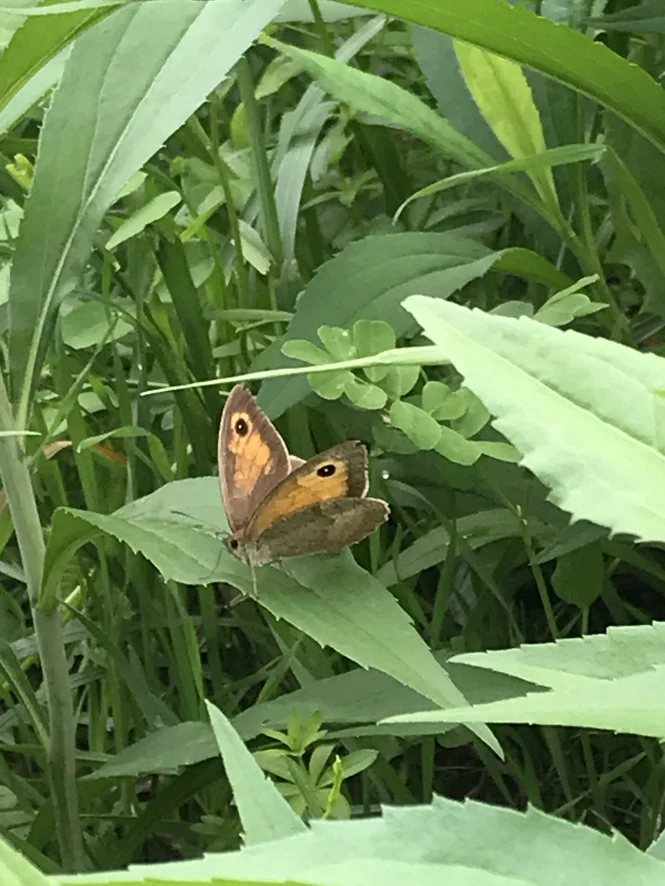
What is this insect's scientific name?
Maniola jurtina
